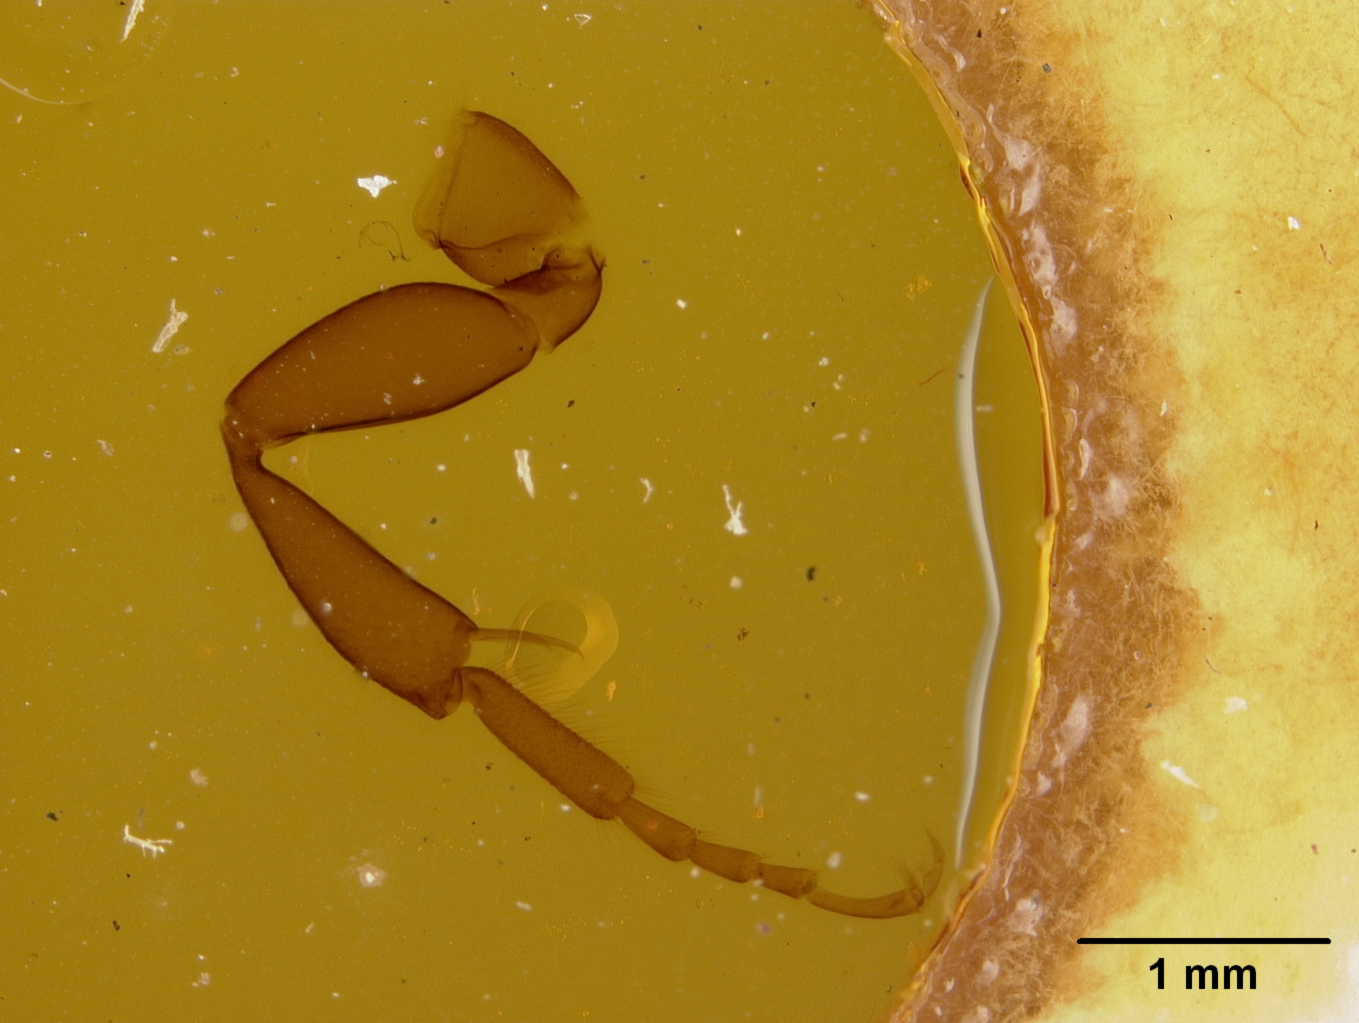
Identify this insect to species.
Osmia lacus
